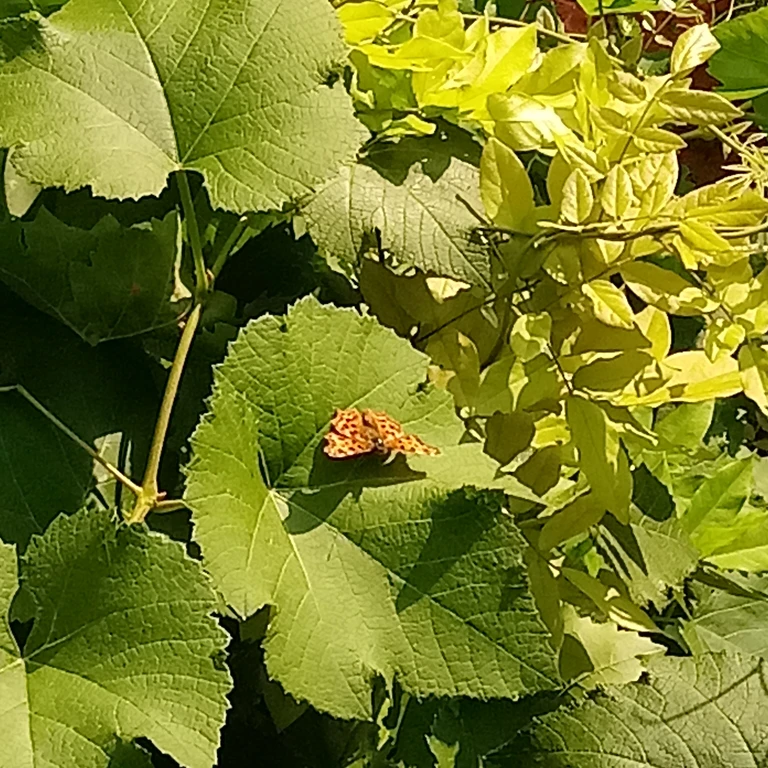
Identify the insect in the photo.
Polygonia c-album
